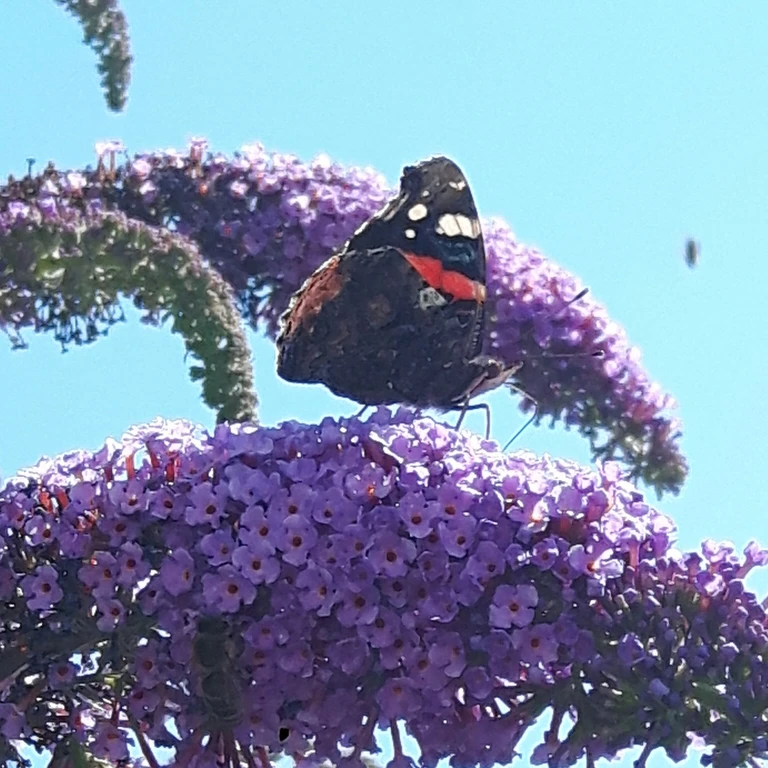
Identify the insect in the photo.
Vanessa atalanta
